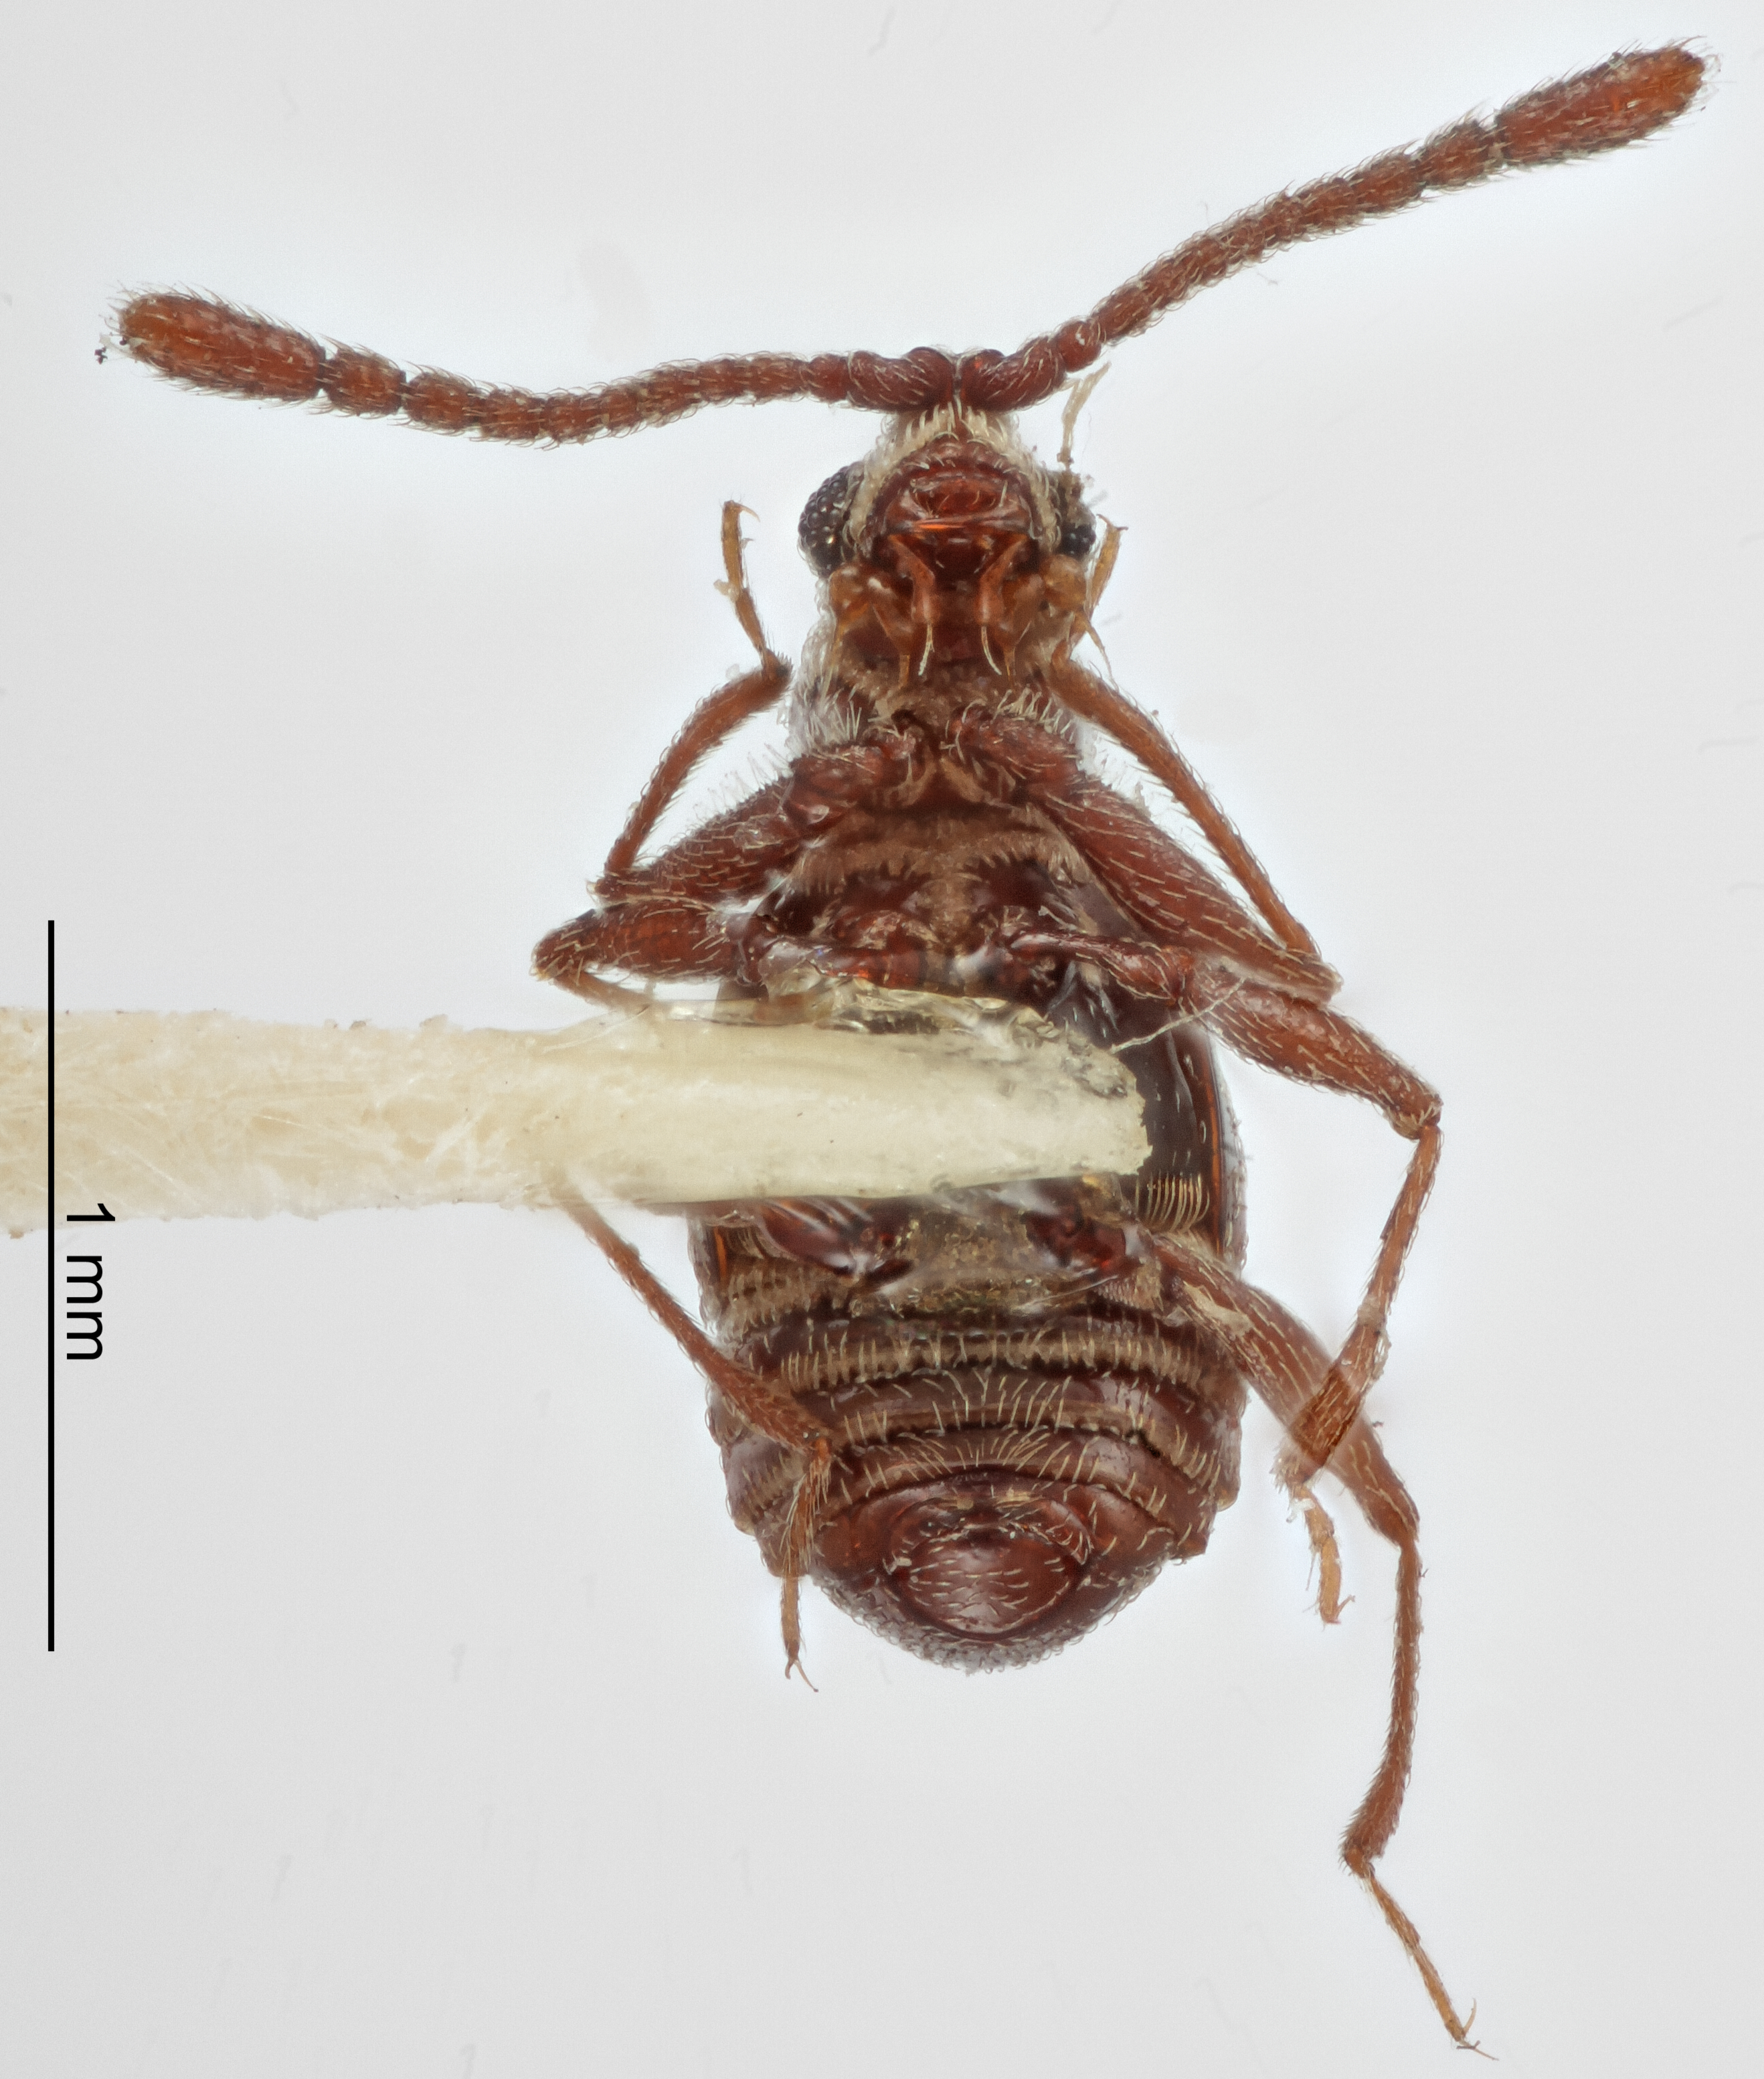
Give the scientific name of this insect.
Pilopius iowensis
